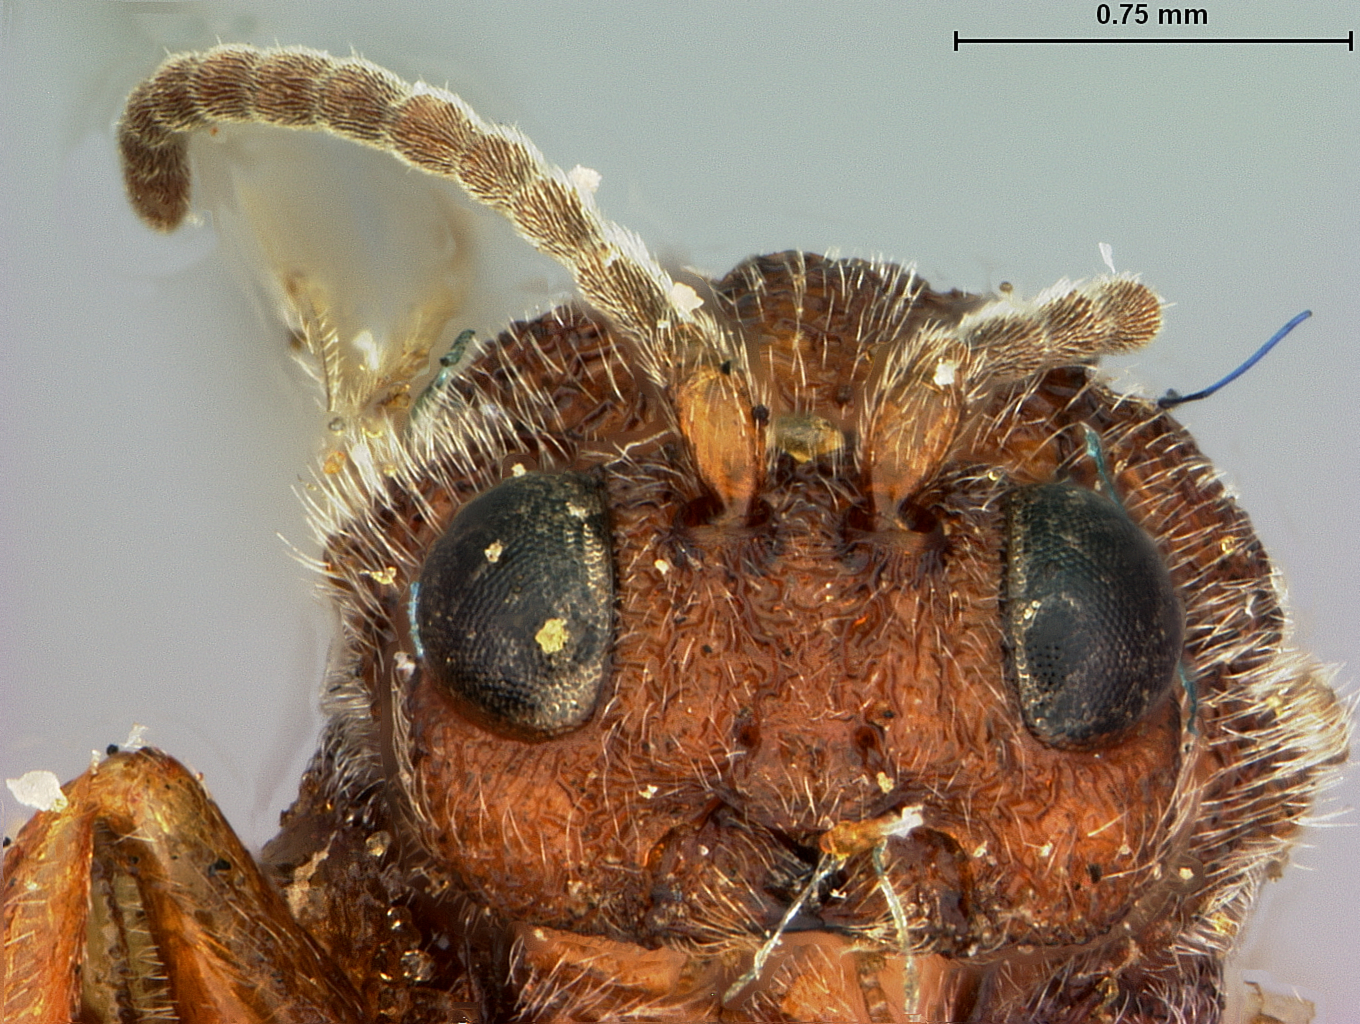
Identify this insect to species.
Cynips quercus
